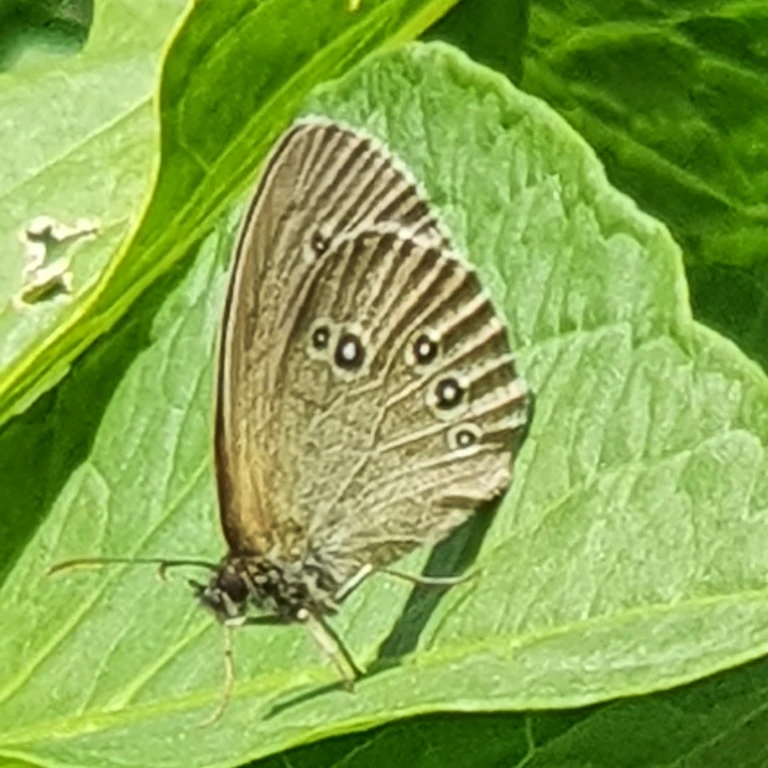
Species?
Aphantopus hyperantus
